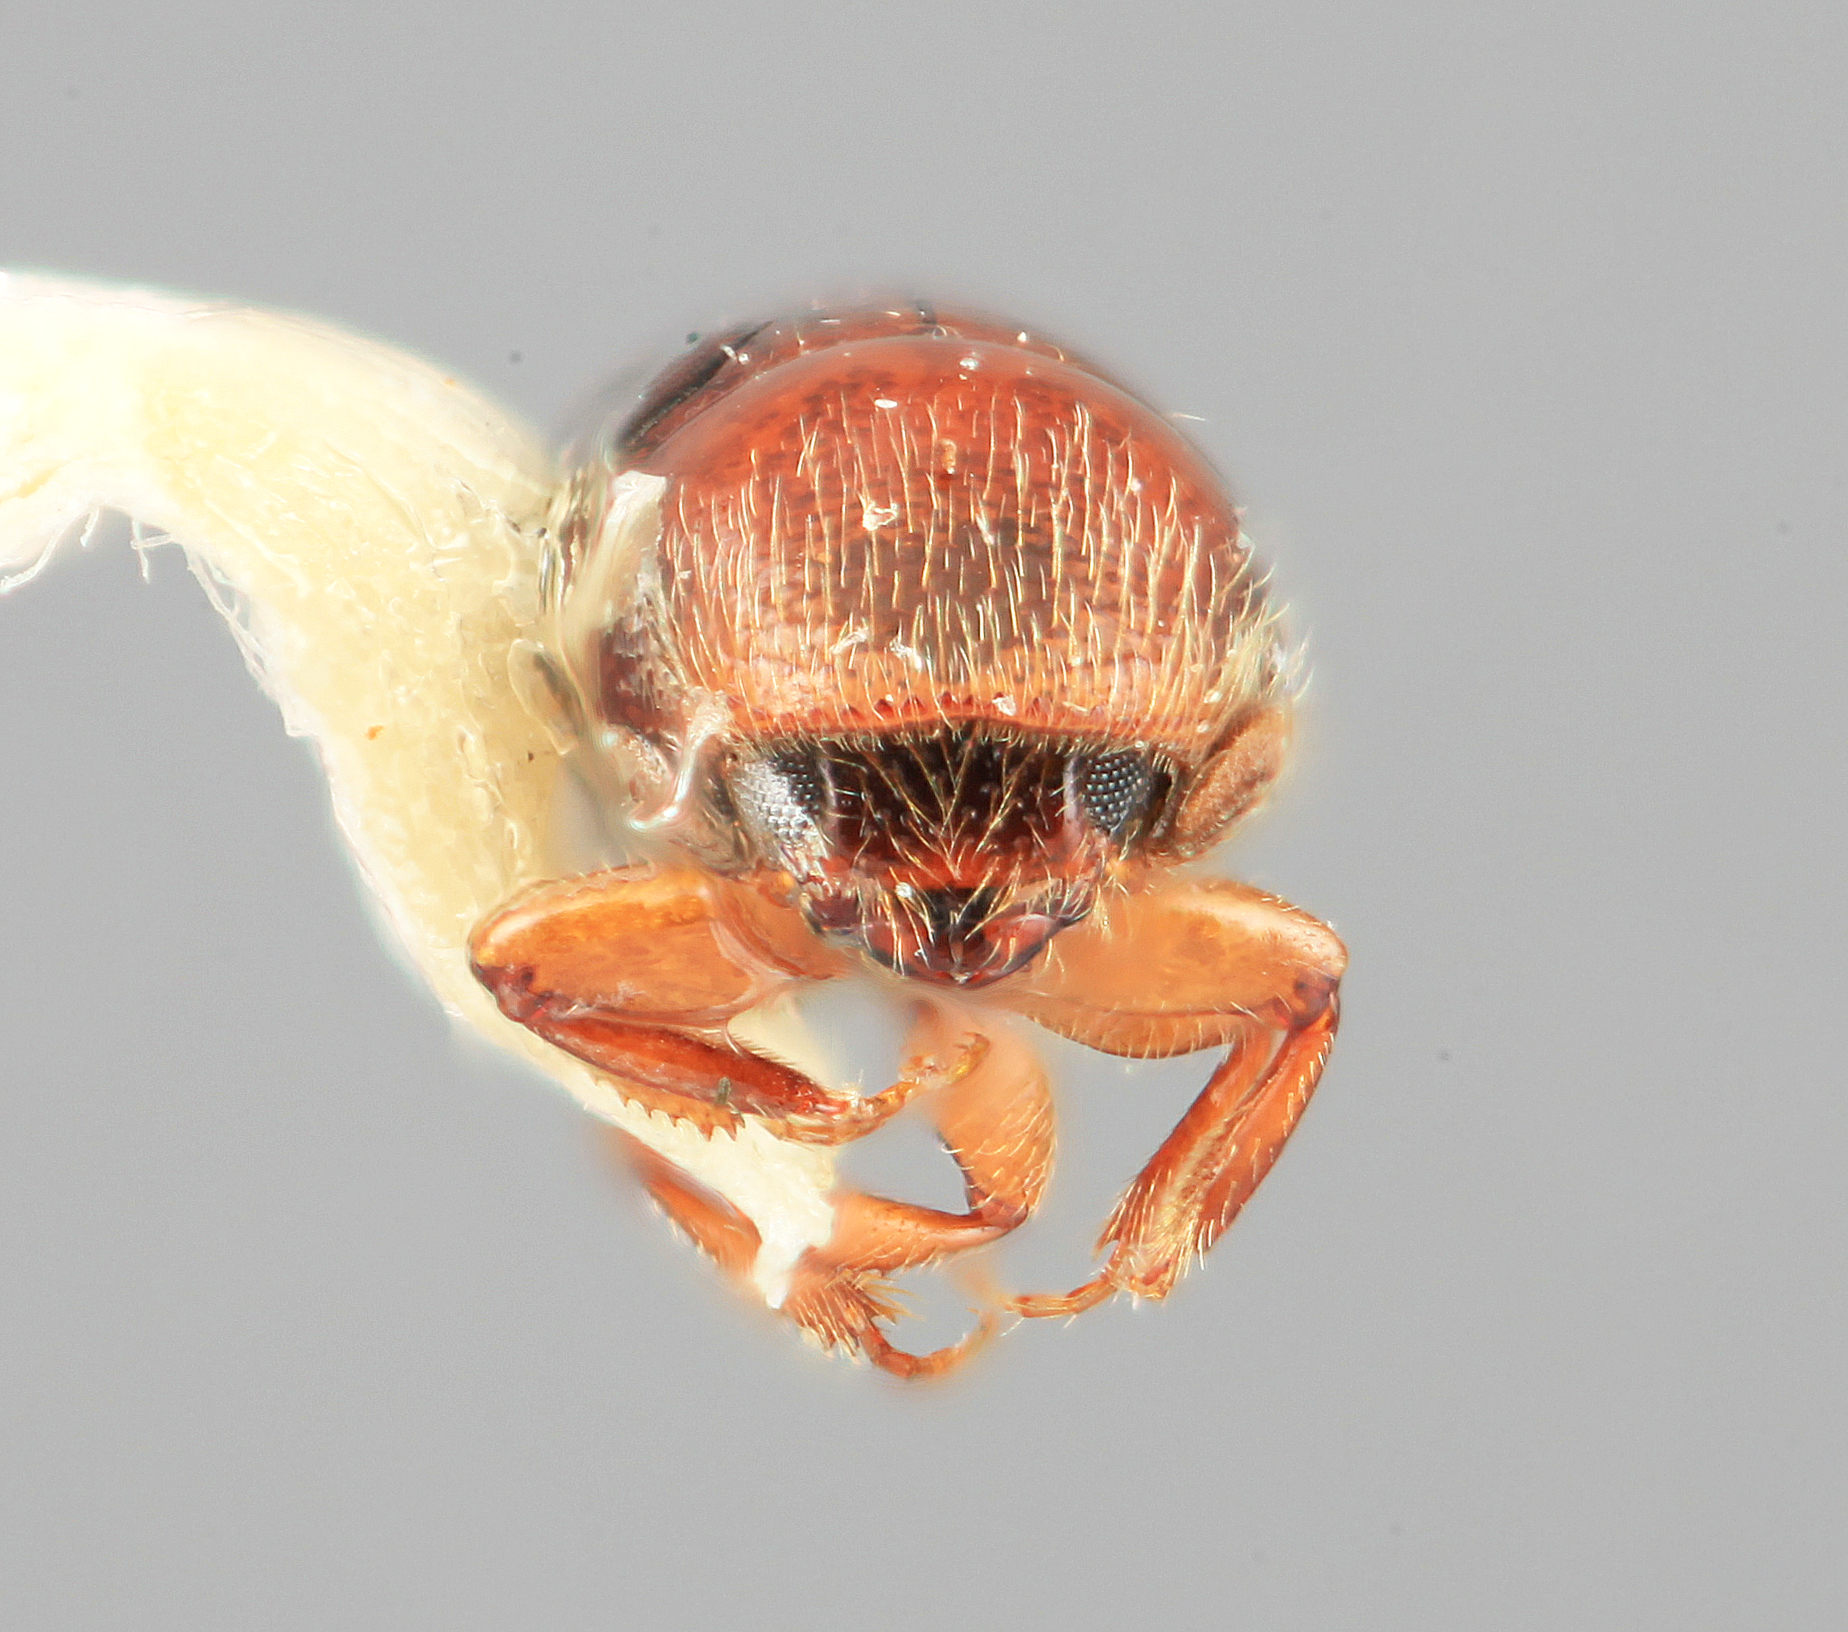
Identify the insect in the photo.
Gnathotrupes moraviae
